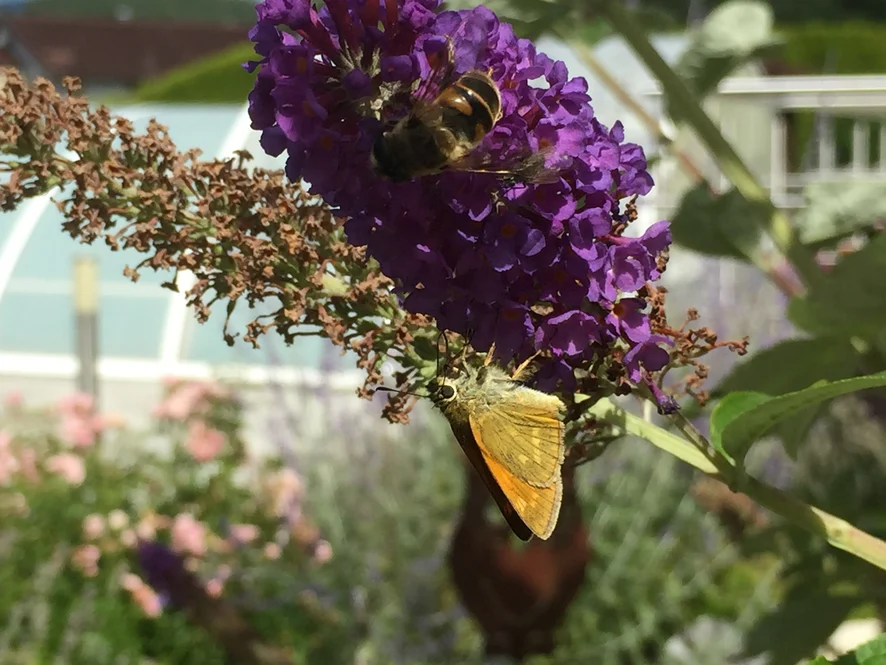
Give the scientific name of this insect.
Ochlodes sylvanus (also Ochlodes venata)
